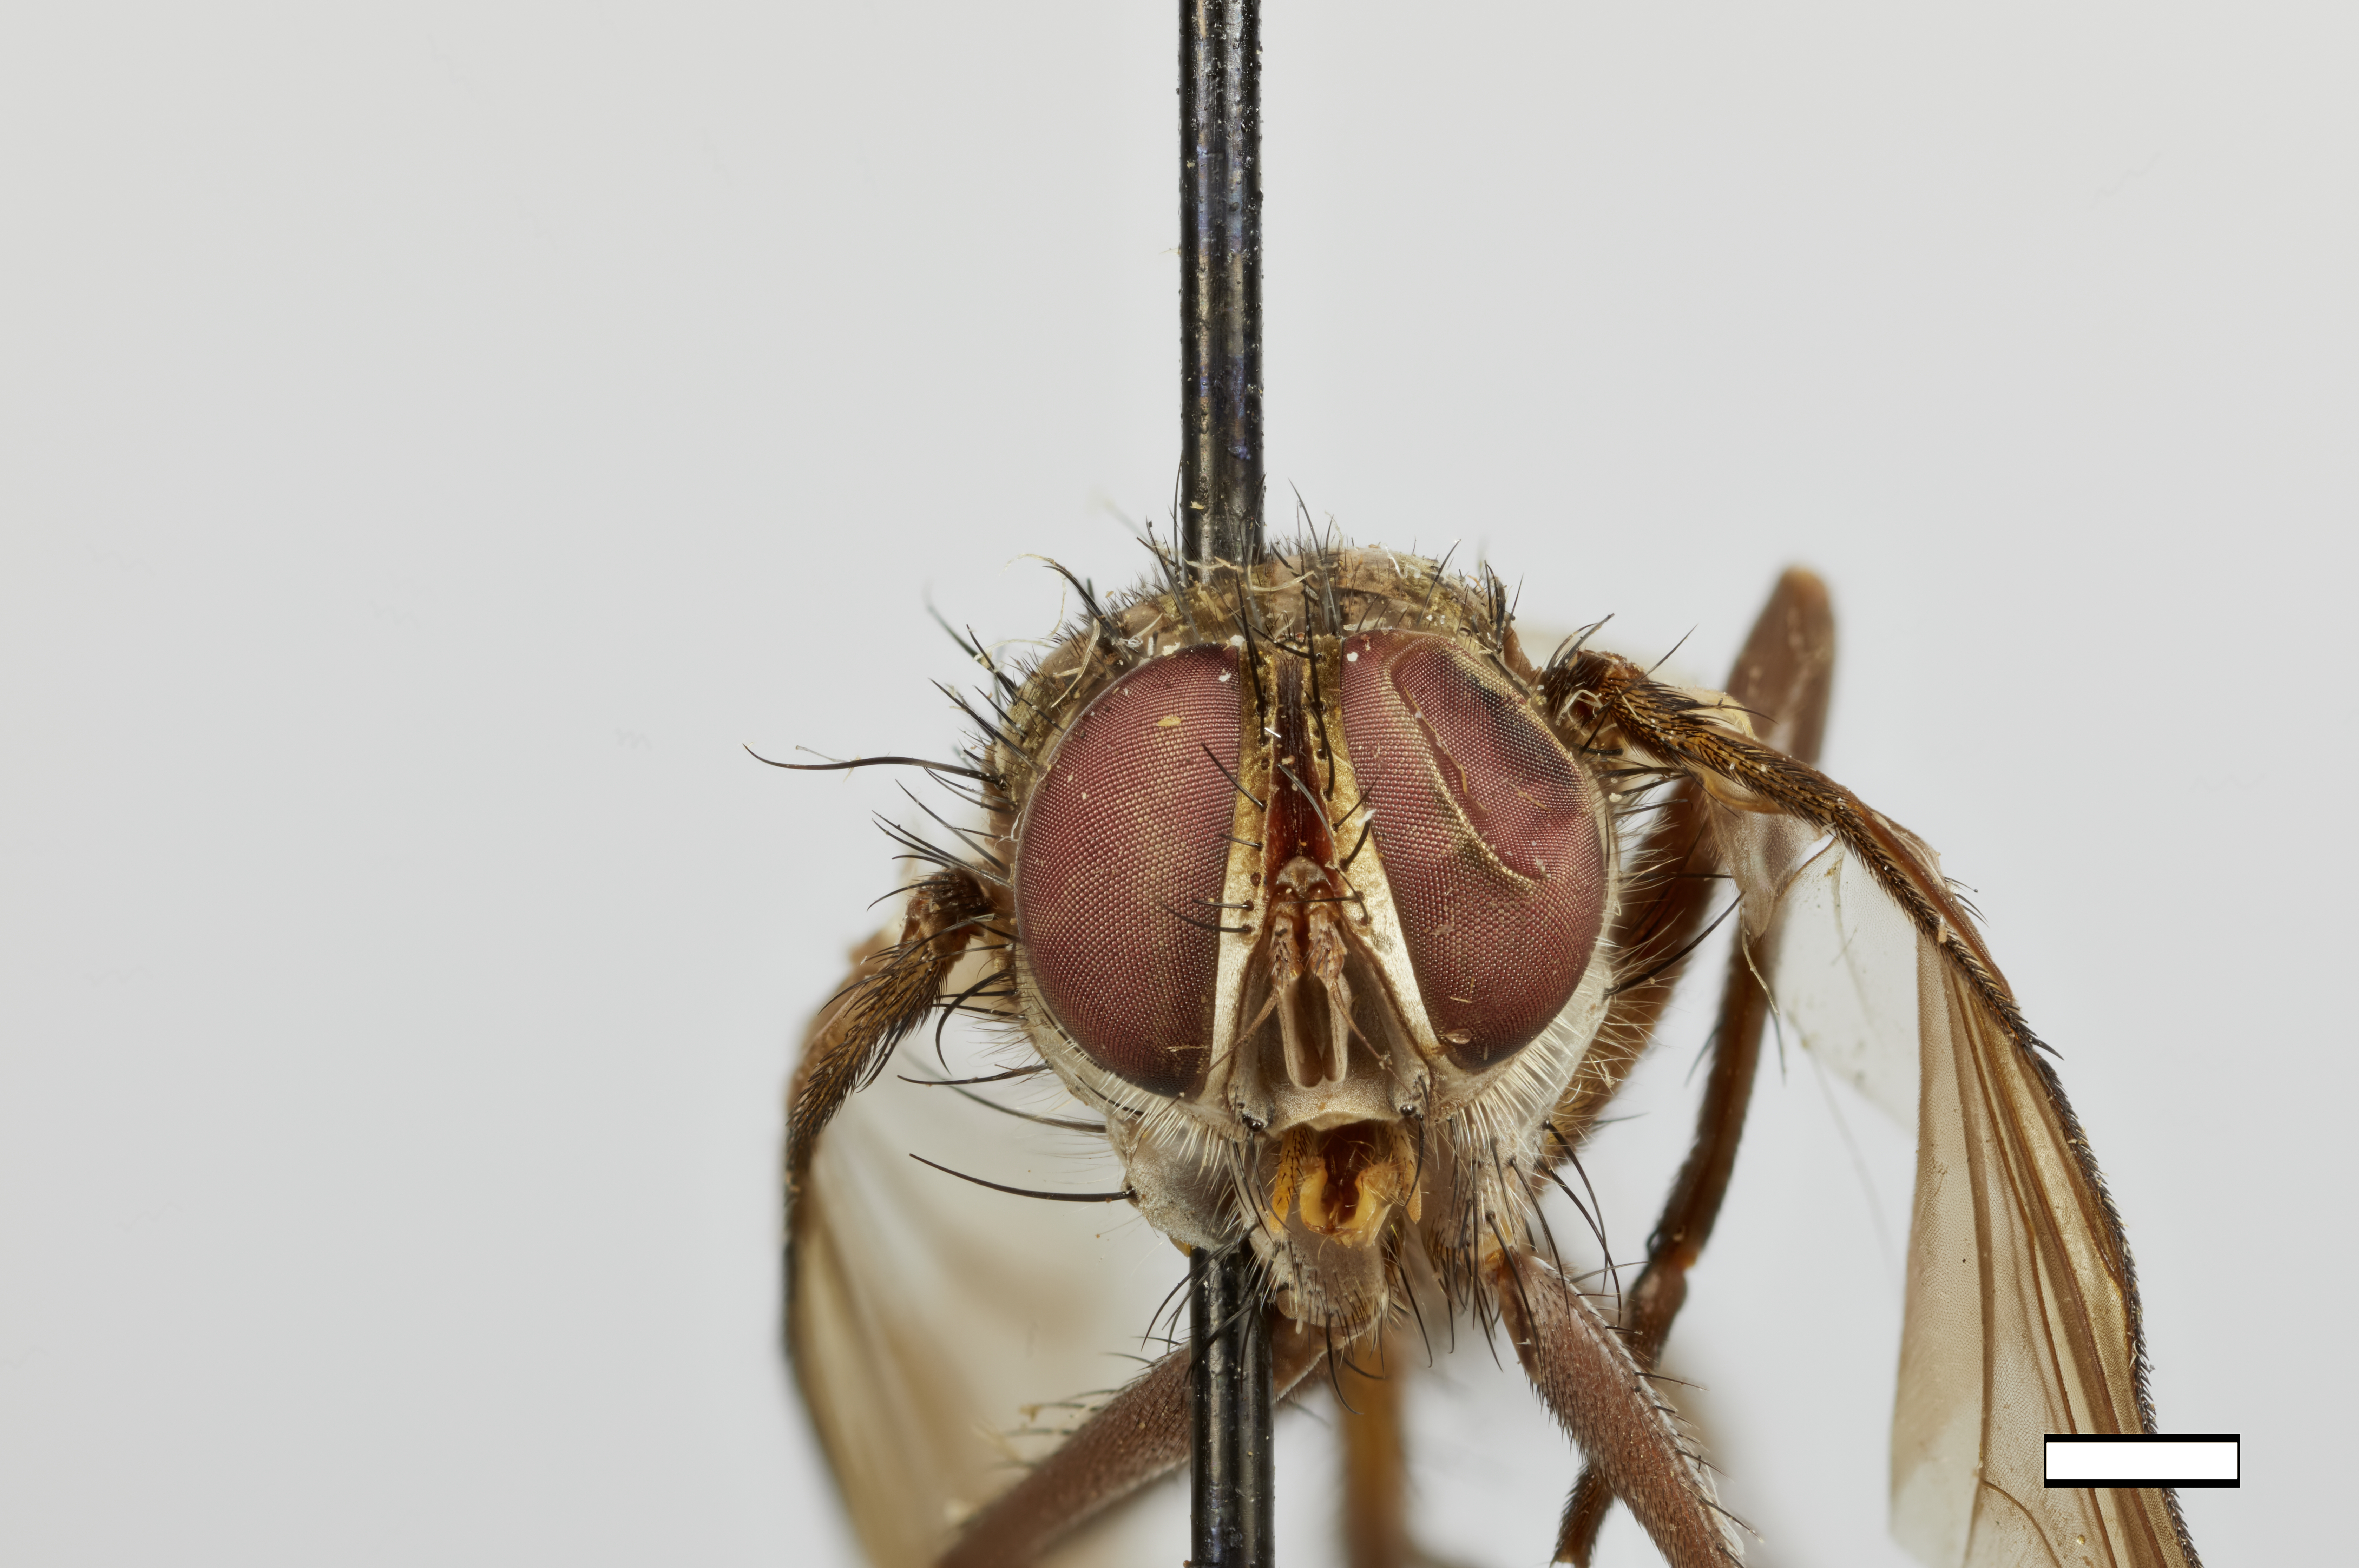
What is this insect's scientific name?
Parathelaira panamensis
